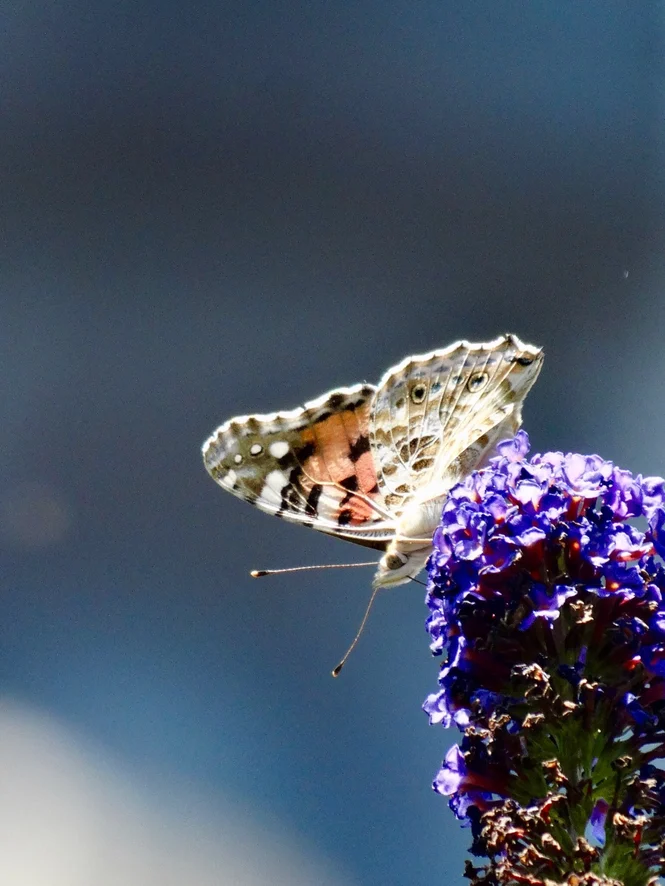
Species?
Vanessa cardui
